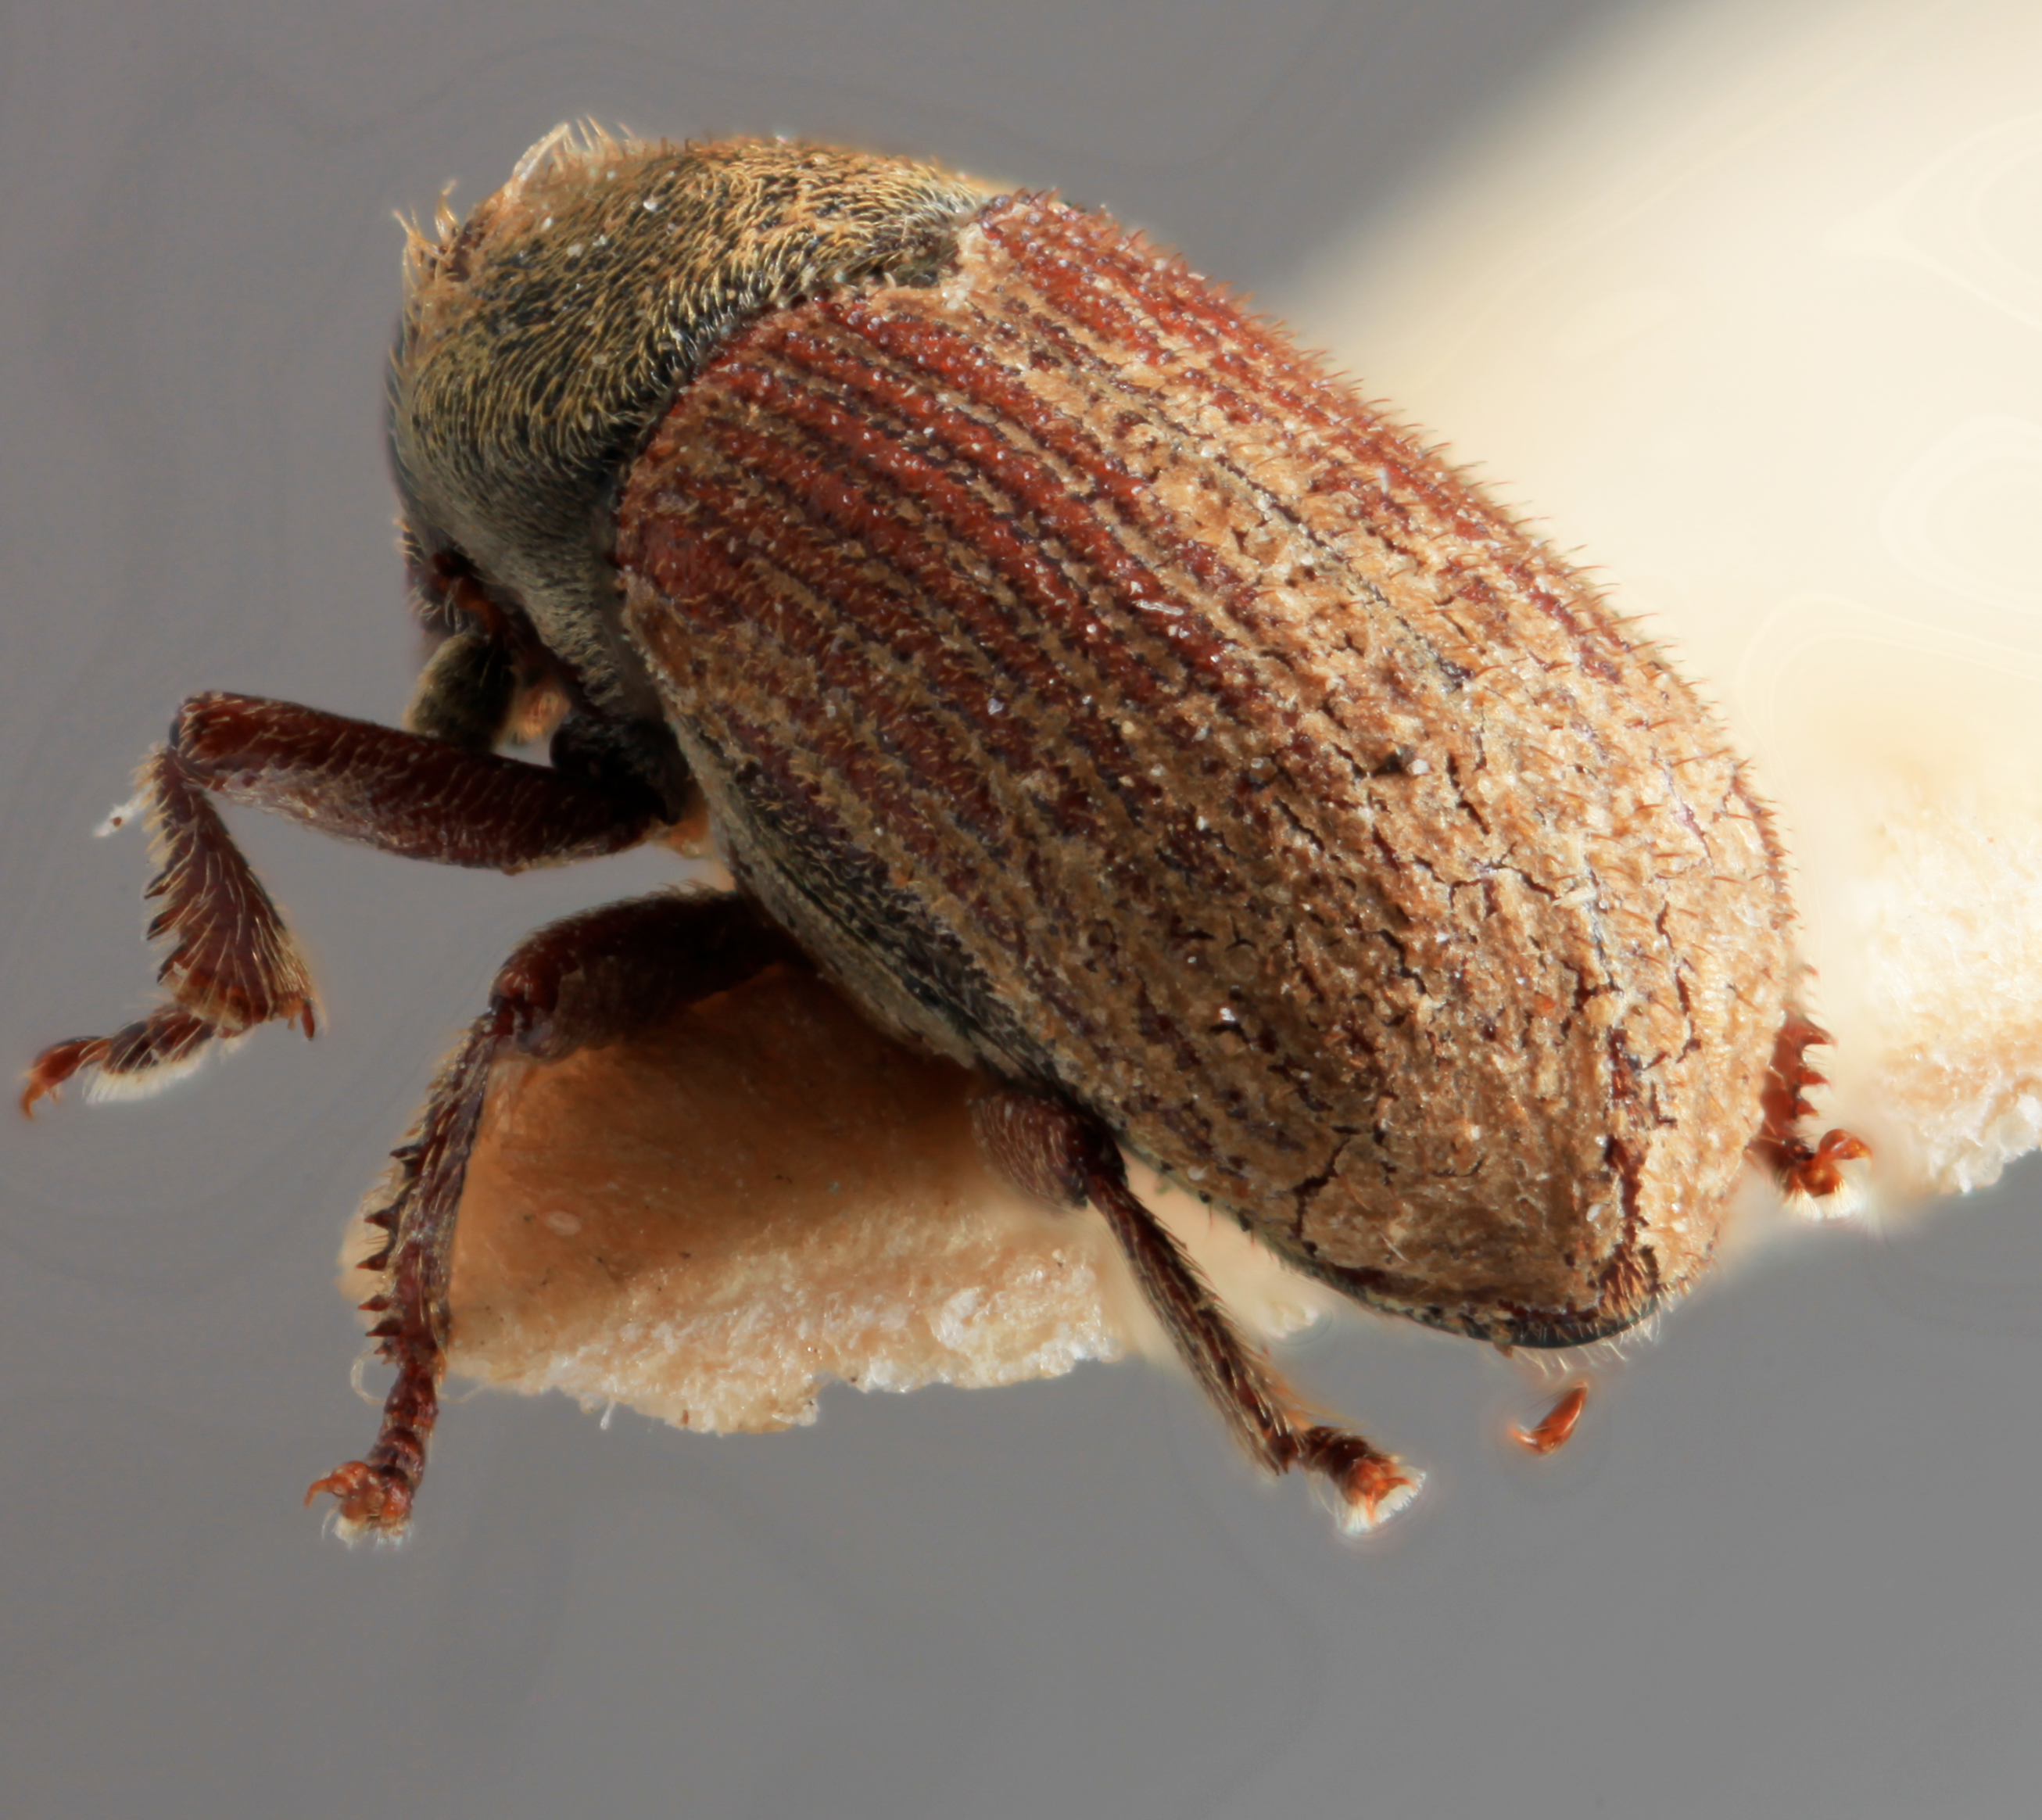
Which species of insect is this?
Pseudoxylechinus indicus
